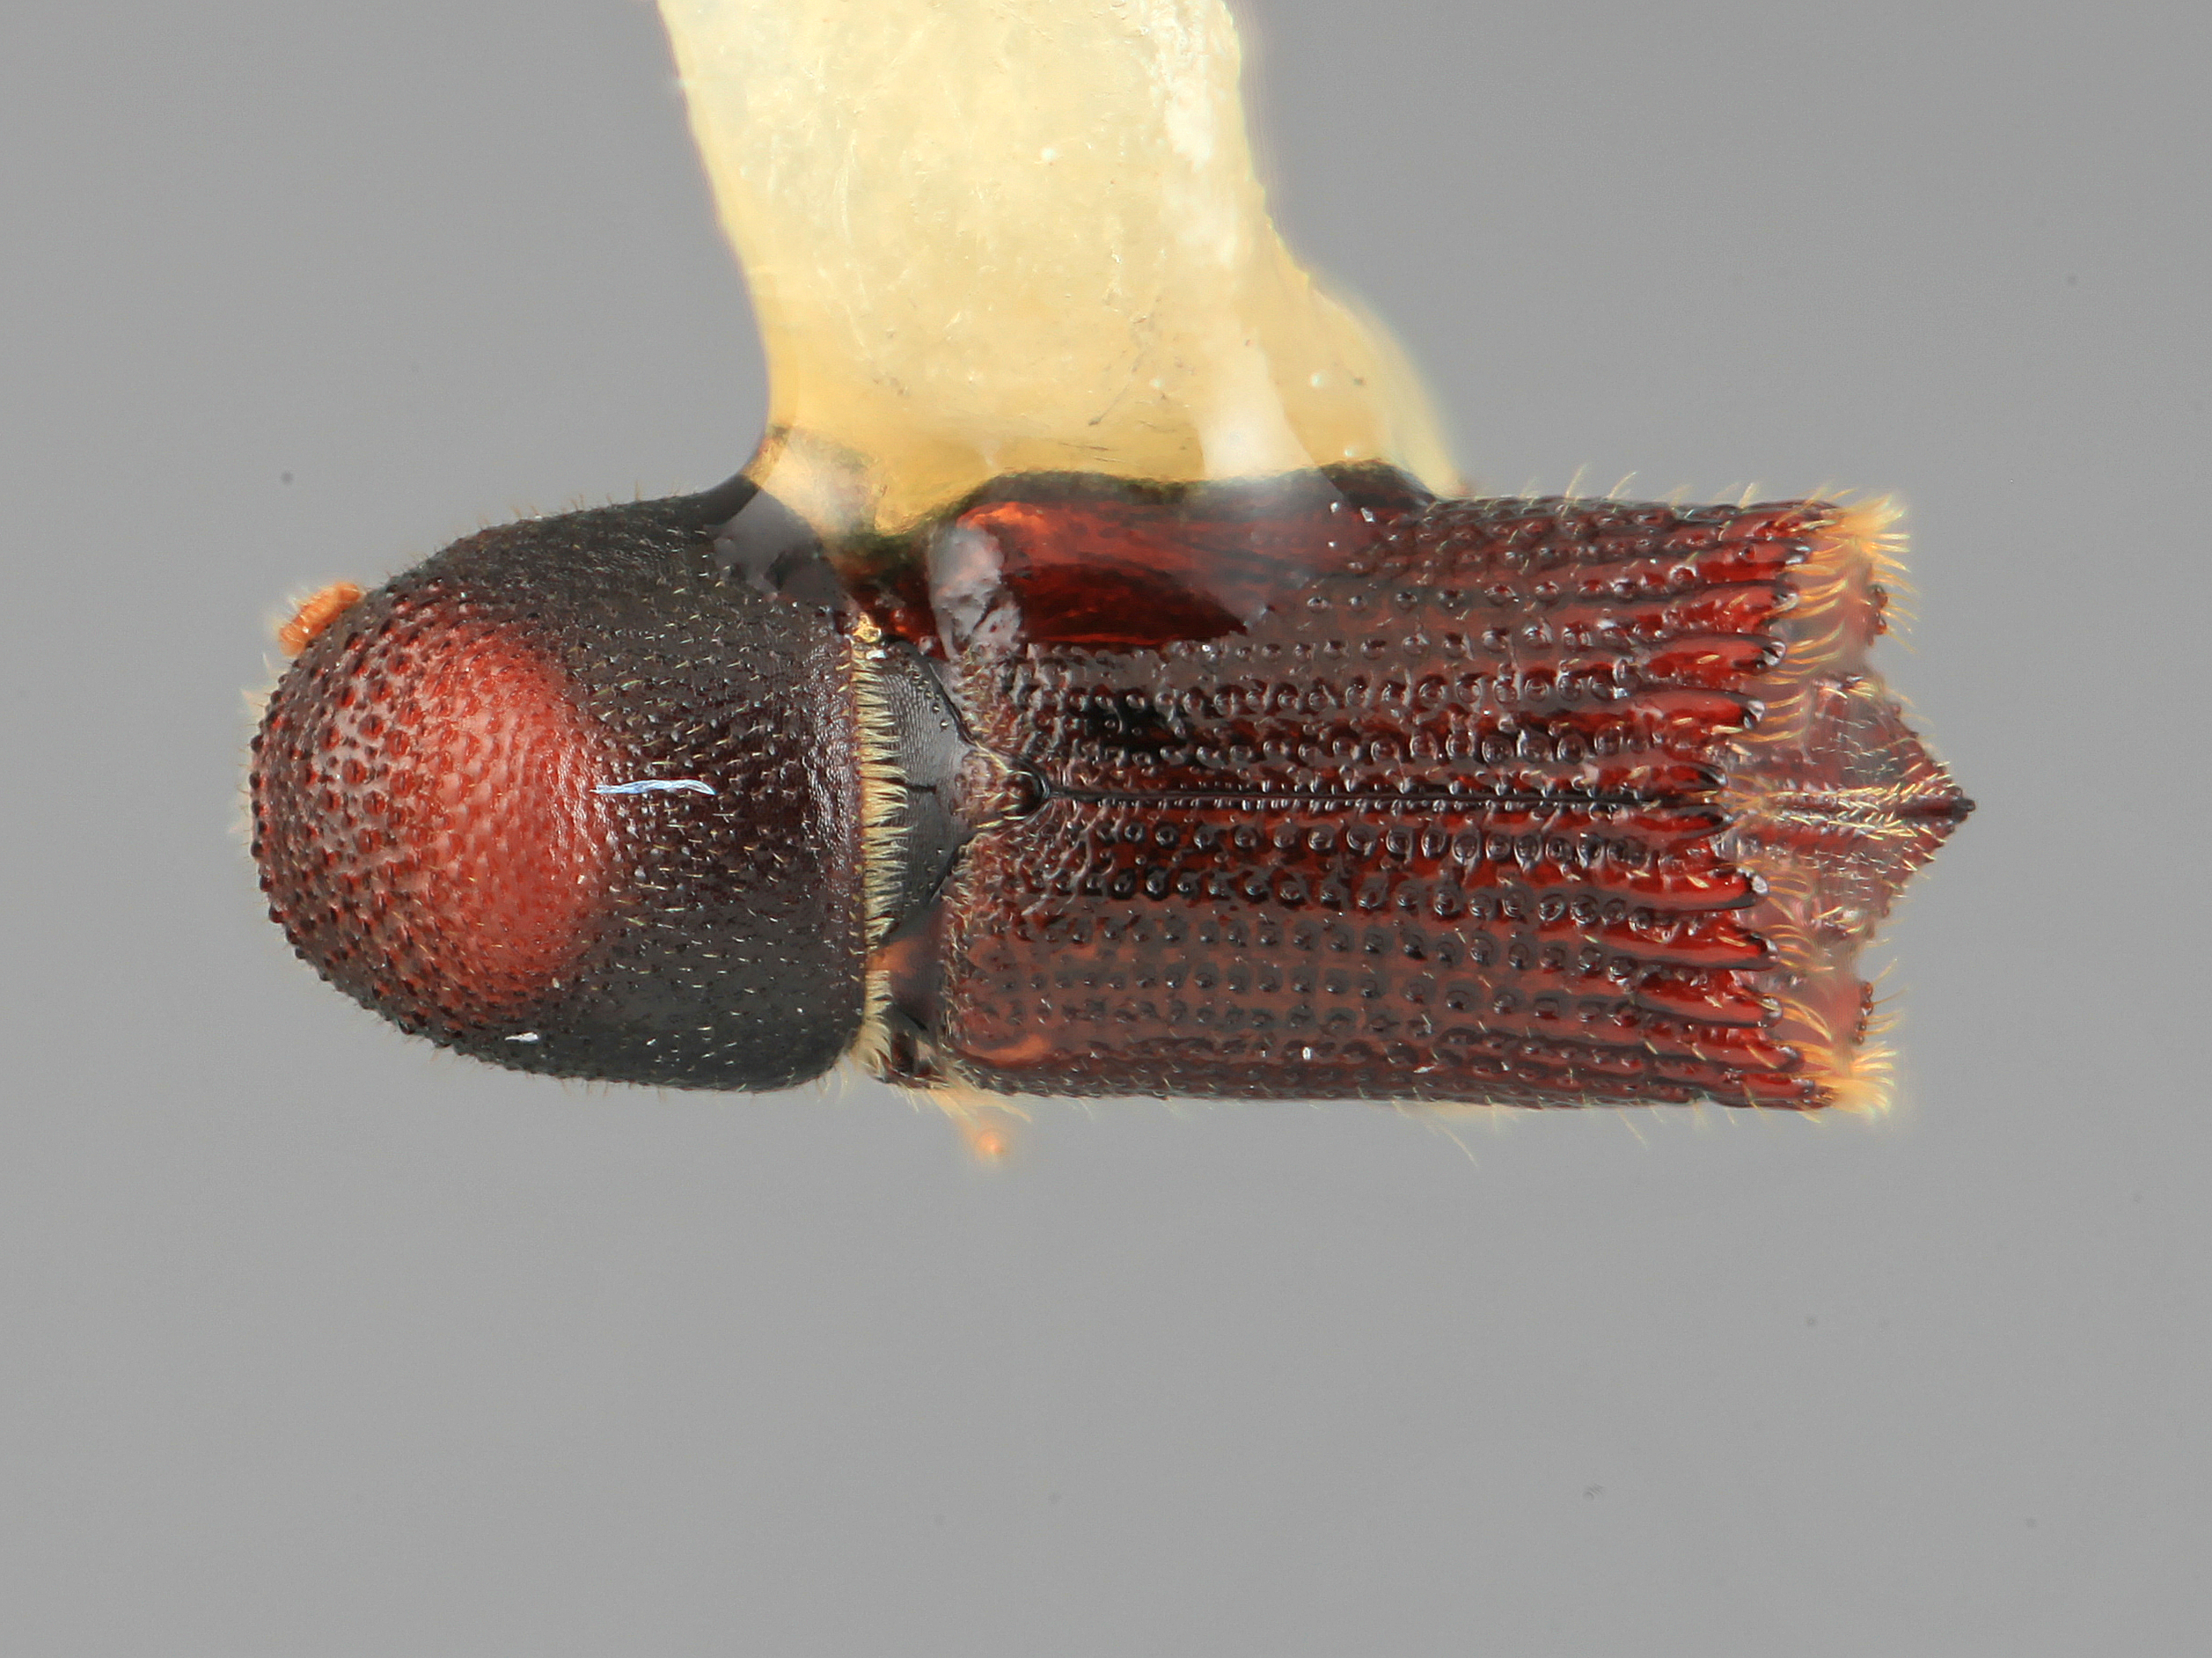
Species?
Hylocurus clarki
